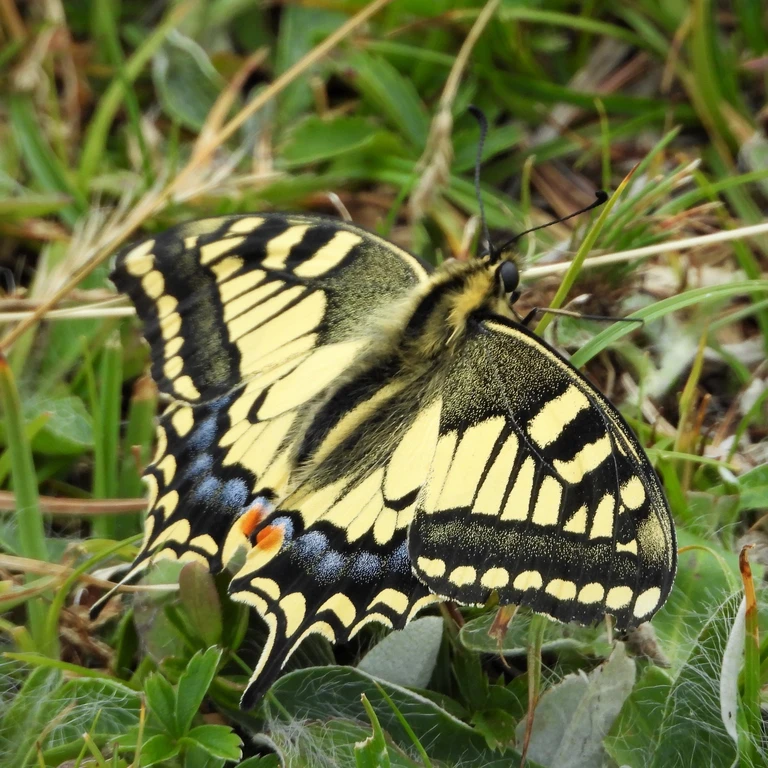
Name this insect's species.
Papilio machaon
